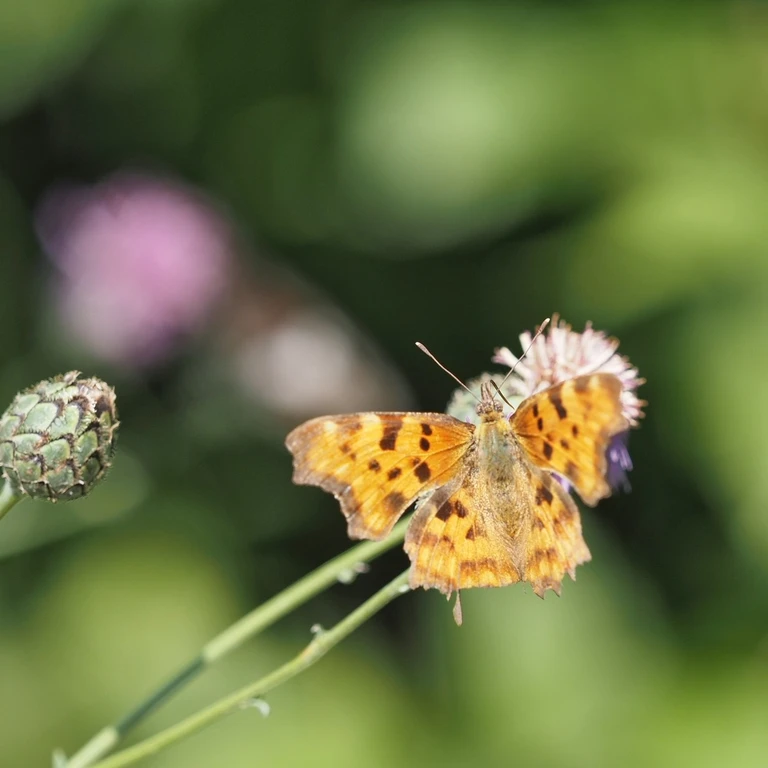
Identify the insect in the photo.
Polygonia c-album
